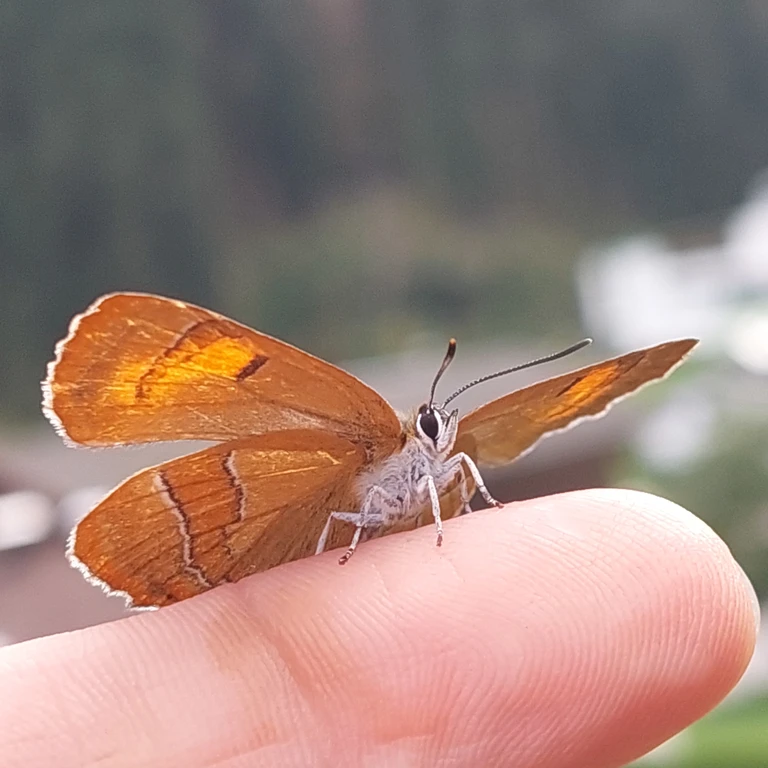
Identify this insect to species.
Thecla betulae
